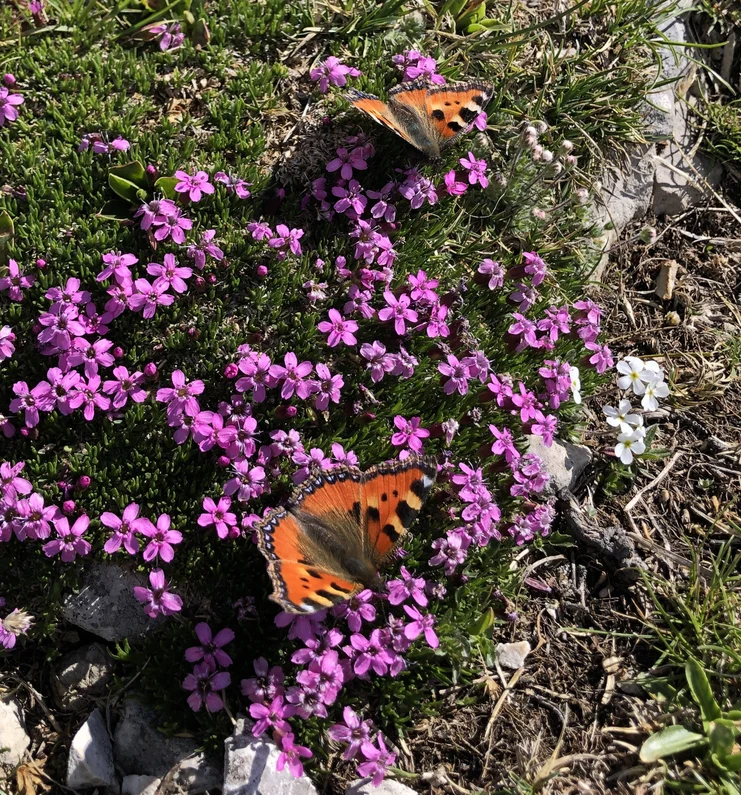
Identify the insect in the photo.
Aglais urticae
